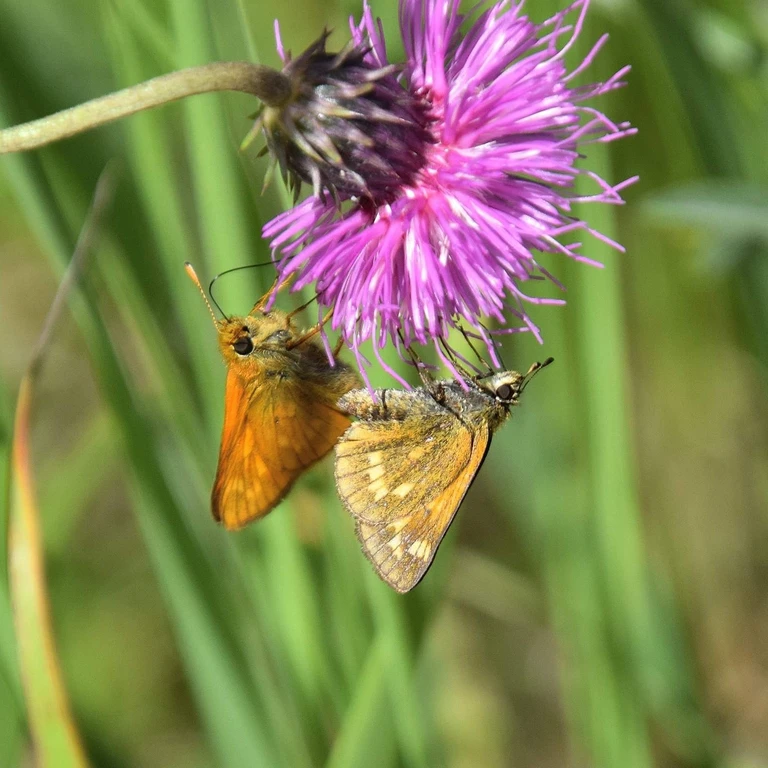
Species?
Ochlodes sylvanus (also Ochlodes venata)
